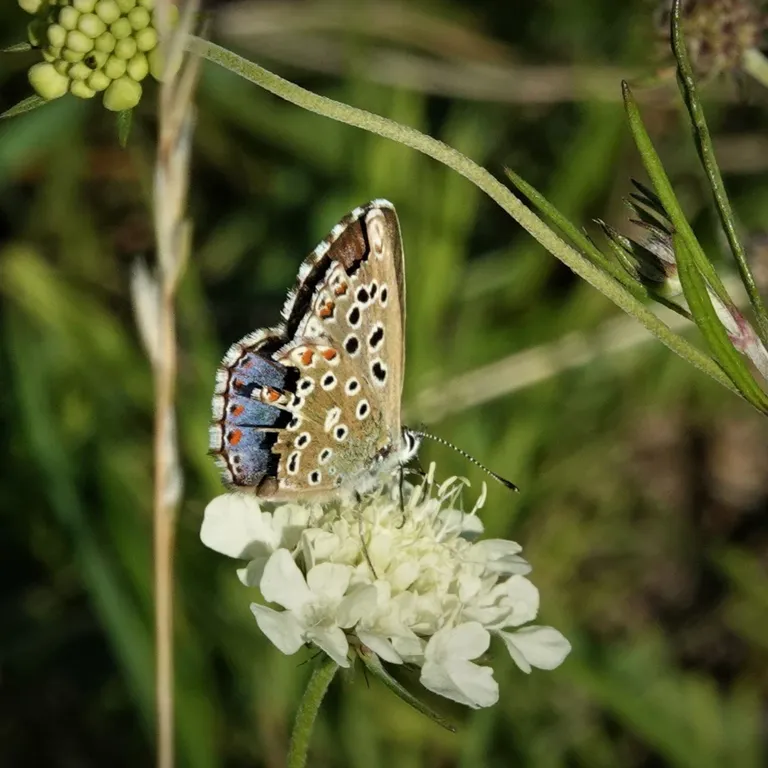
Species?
Lysandra bellargus
